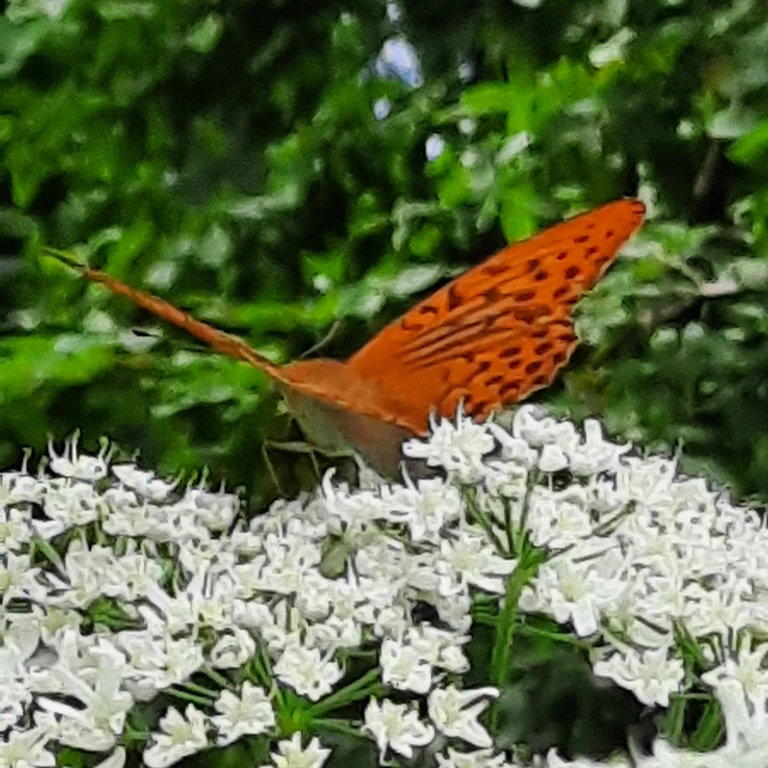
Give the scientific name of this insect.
Argynnis paphia
